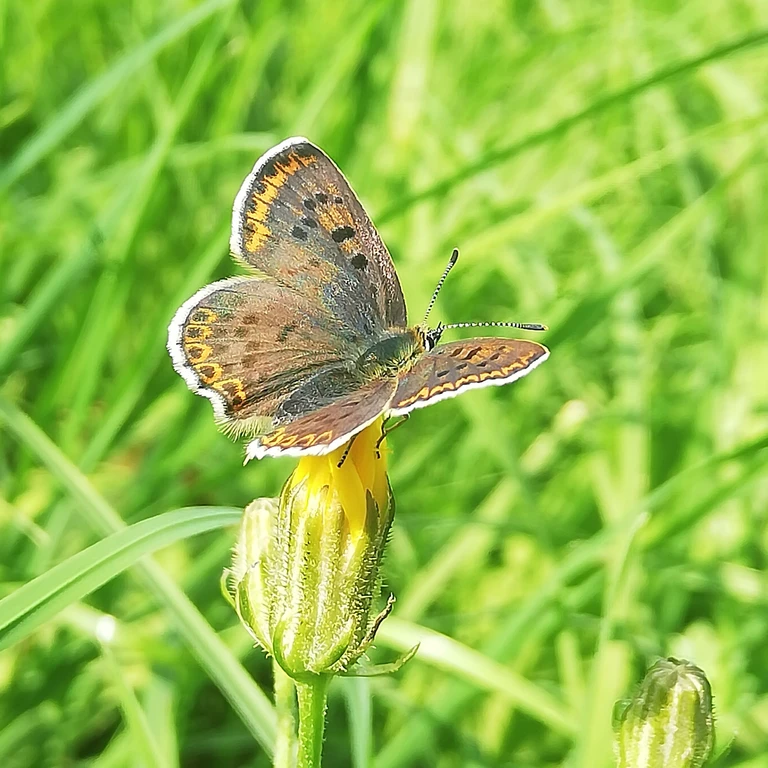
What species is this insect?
Lycaena tityrus (also Loweia tityrus)
